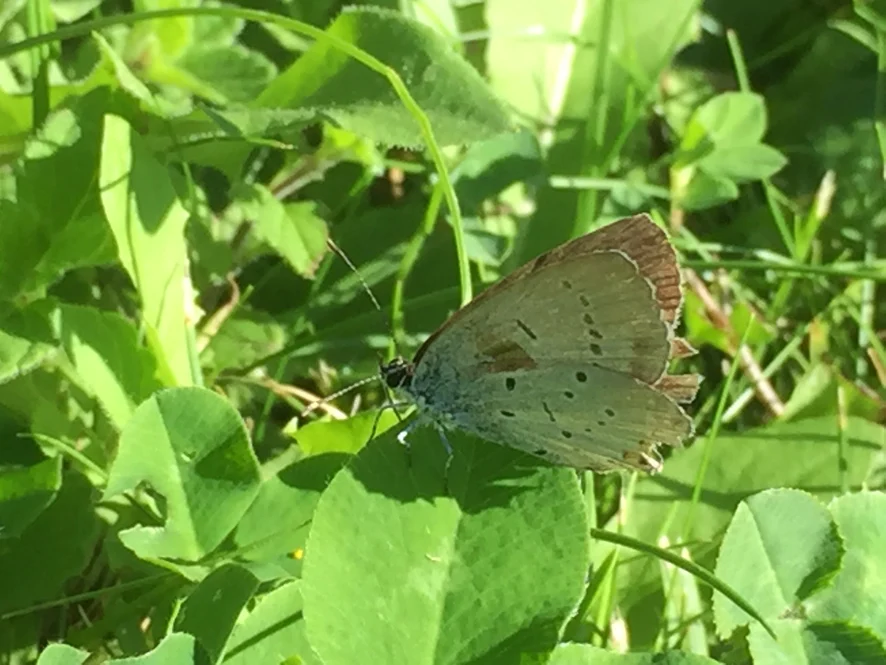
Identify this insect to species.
Cupido argiades (also Elkalyce argiades)
